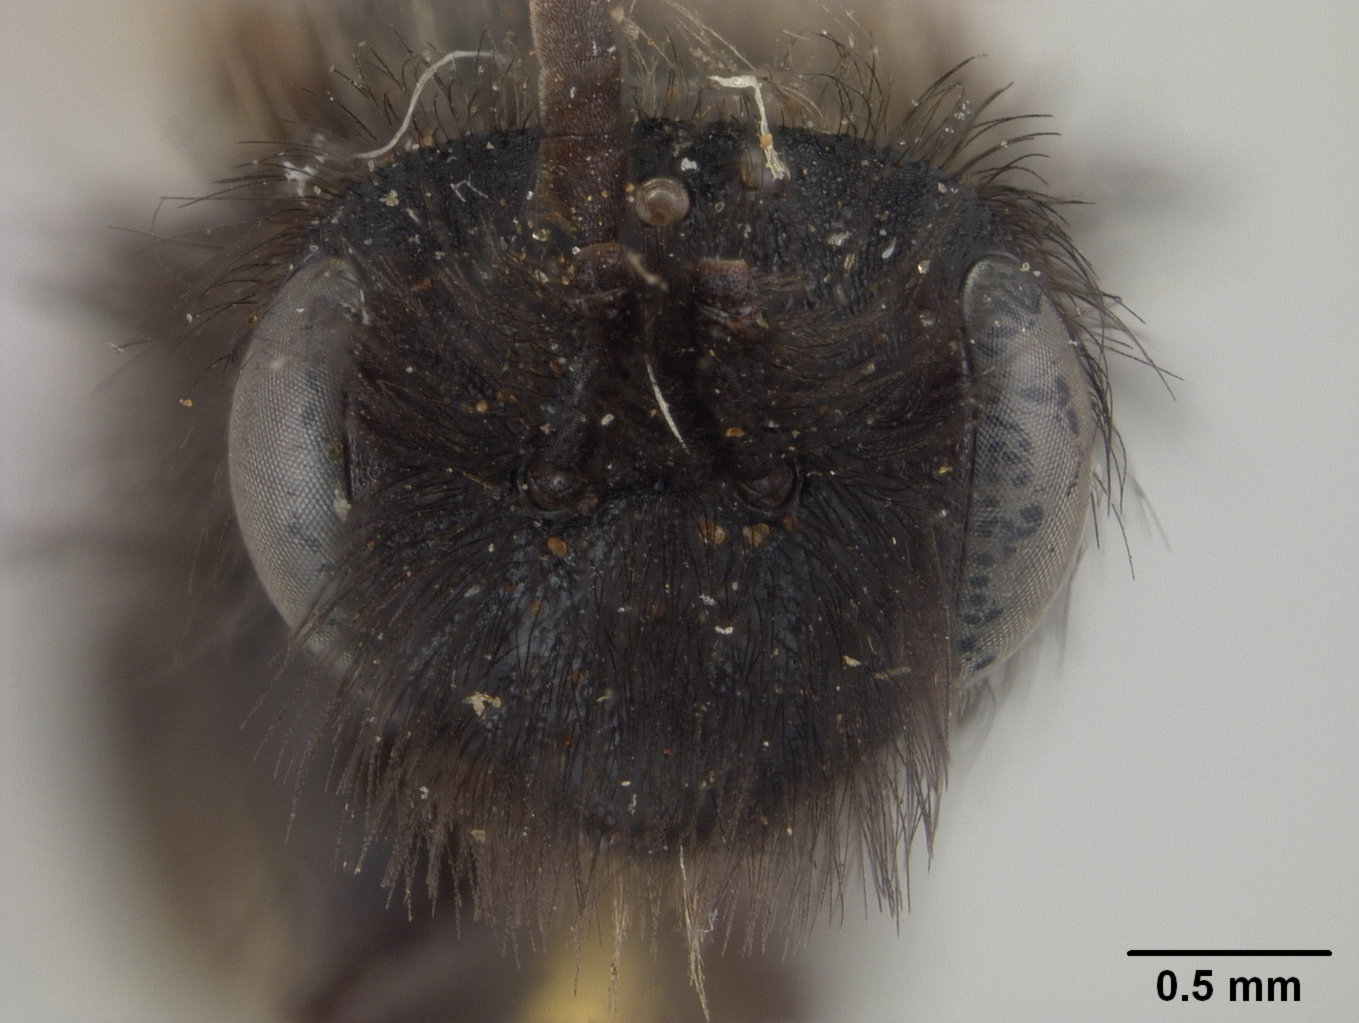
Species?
Cilissa nigrihirta
